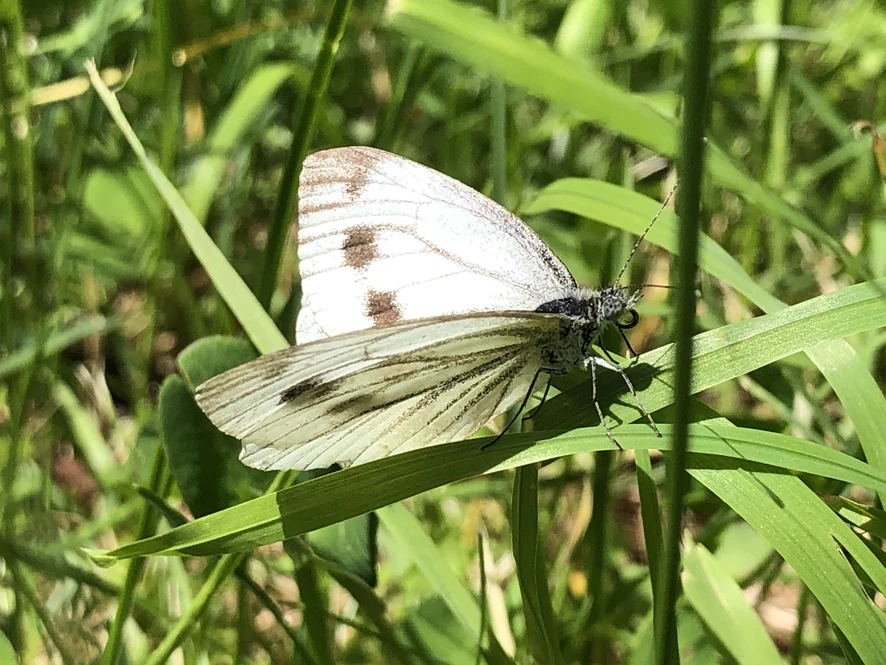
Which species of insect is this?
Pieris napi
